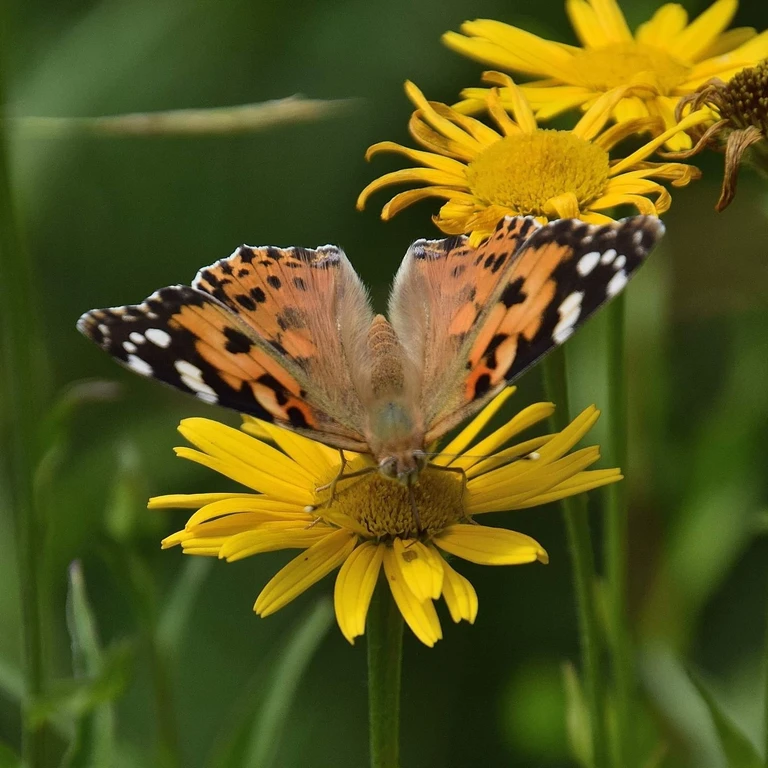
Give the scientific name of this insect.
Vanessa cardui
